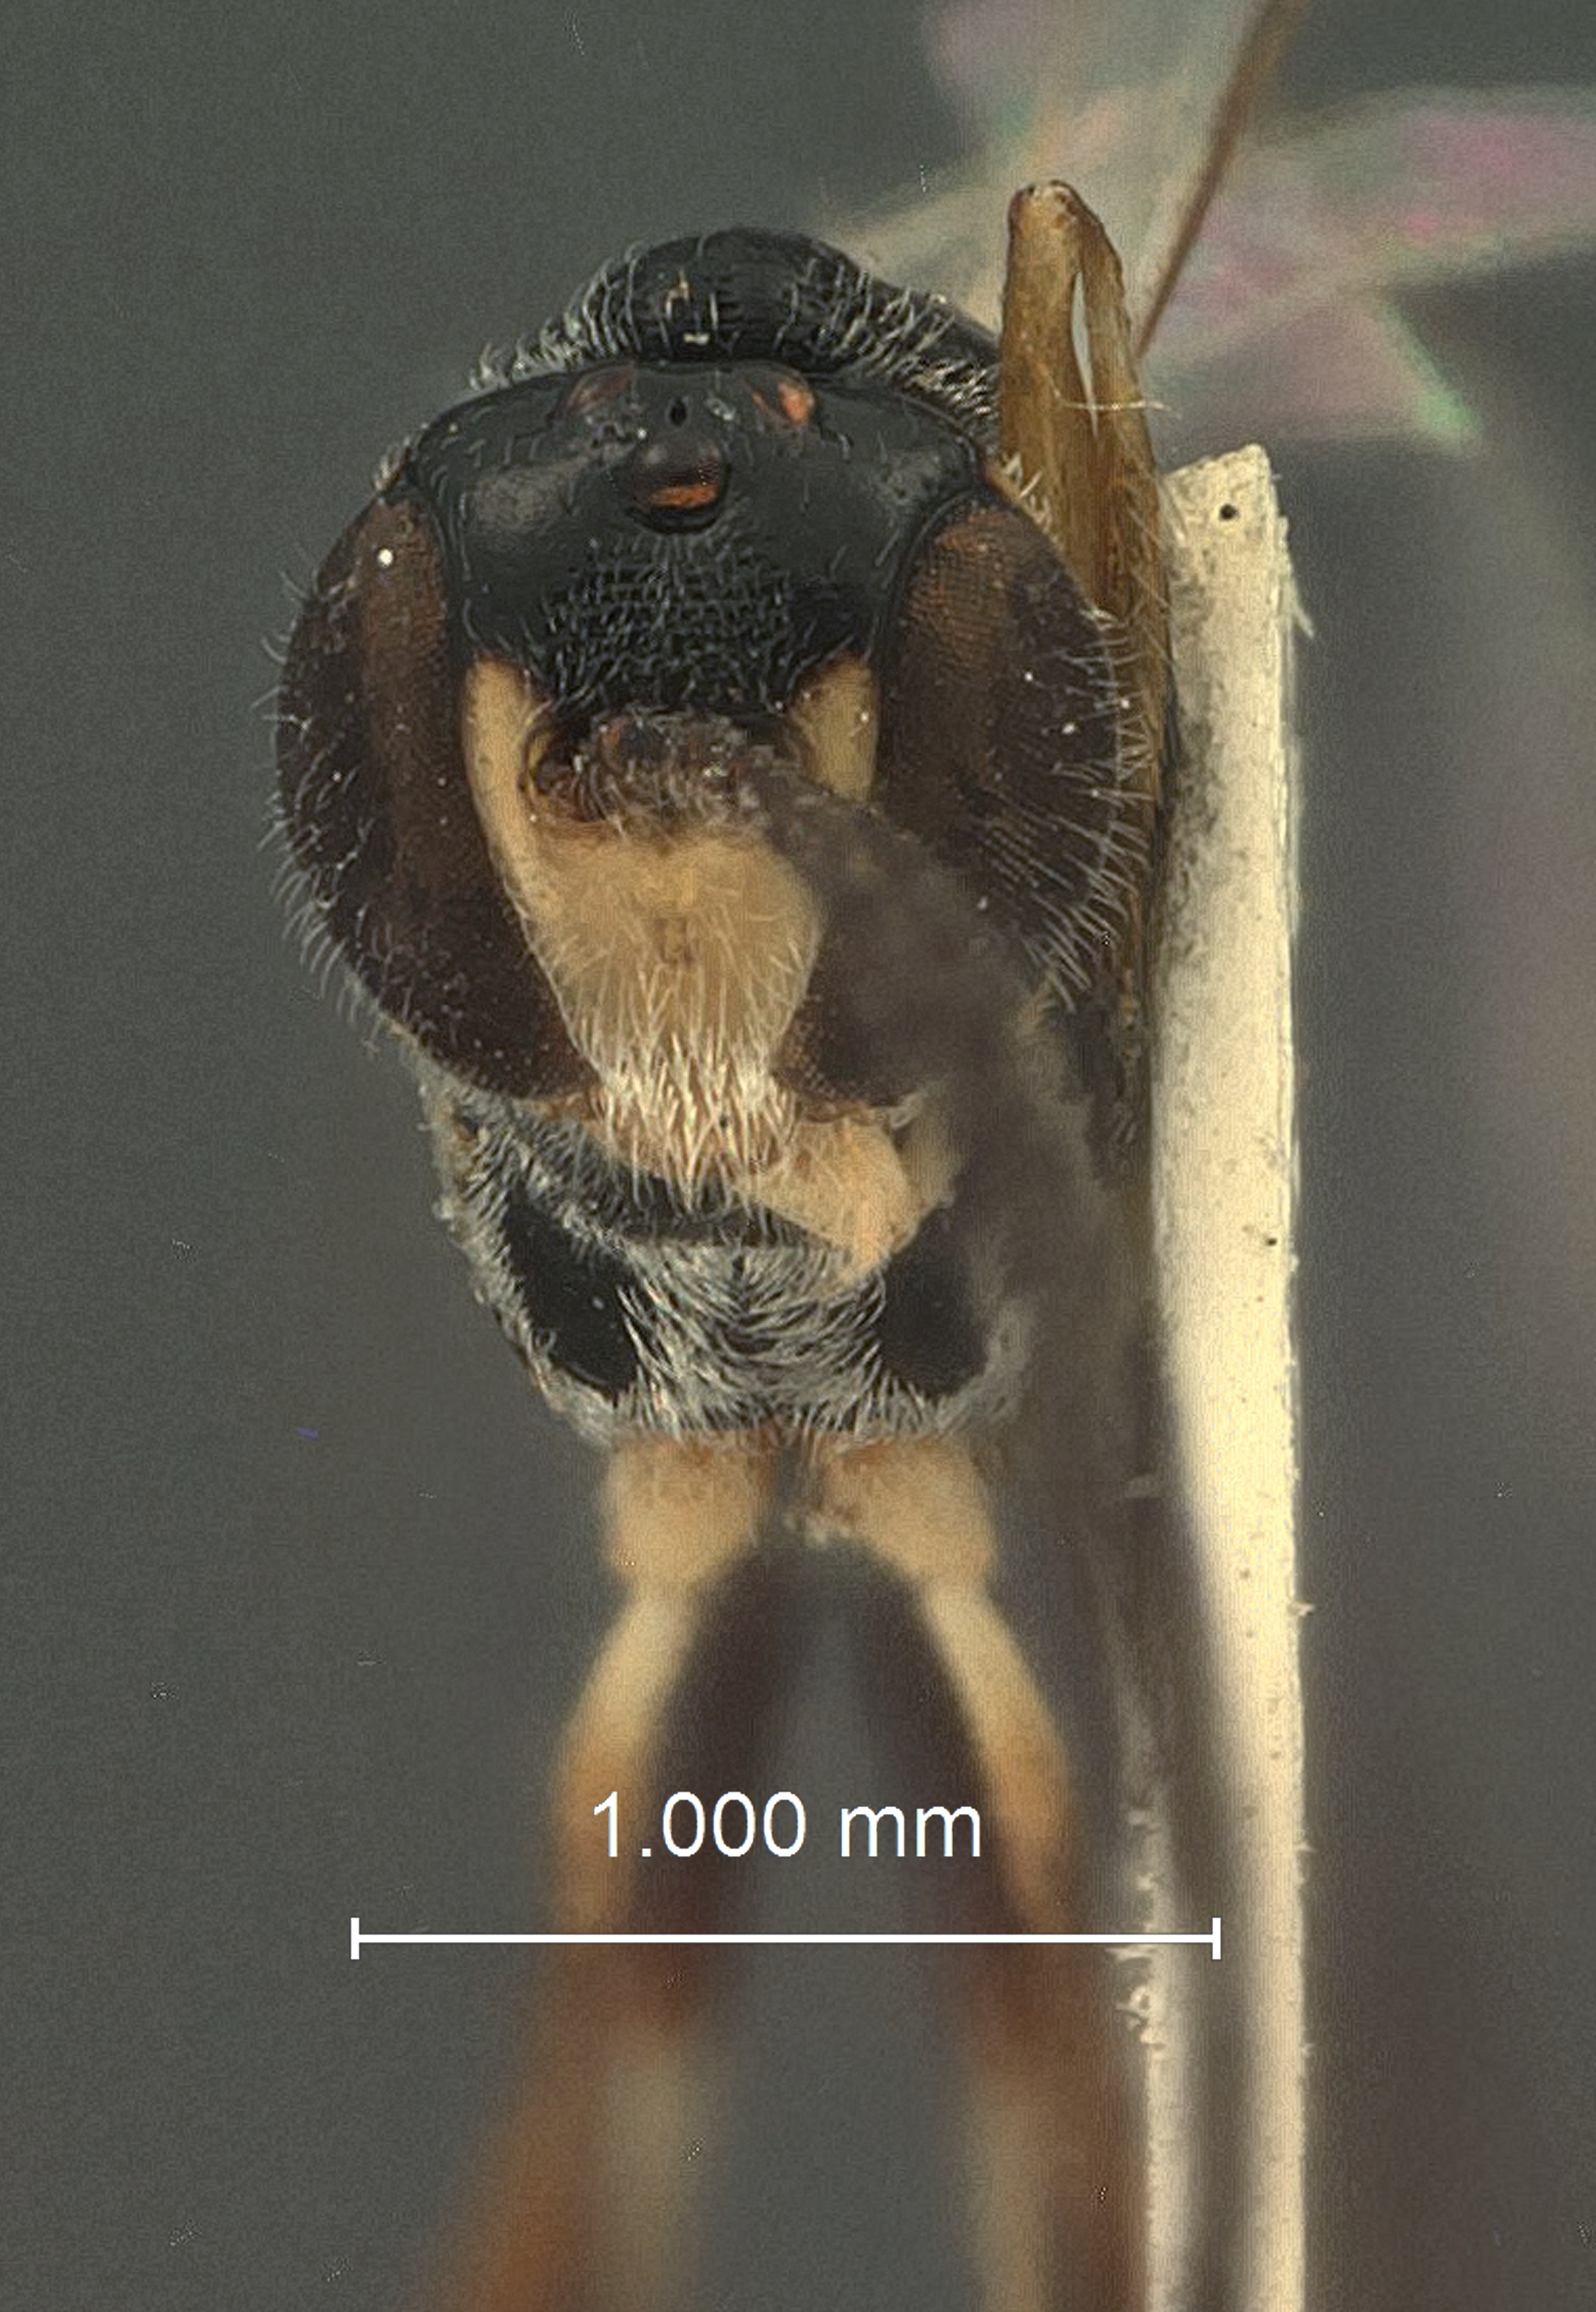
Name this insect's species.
Hymenopharsalia schwarzi
